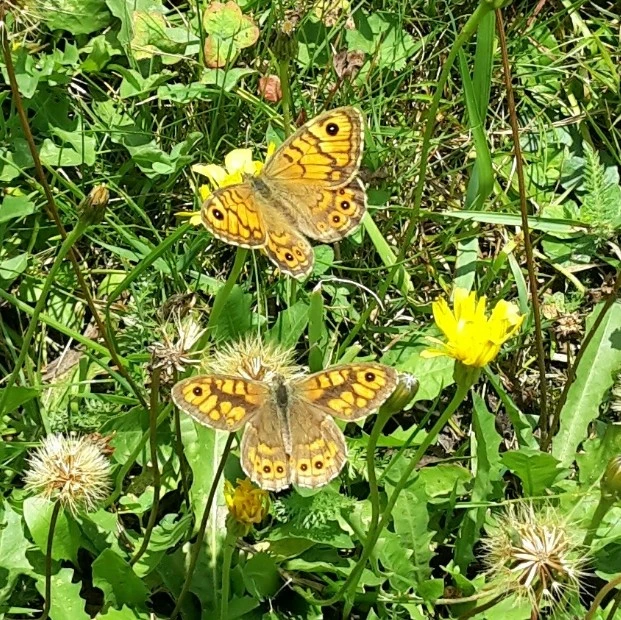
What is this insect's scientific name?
Lasiommata megera (also Pararge megera)
